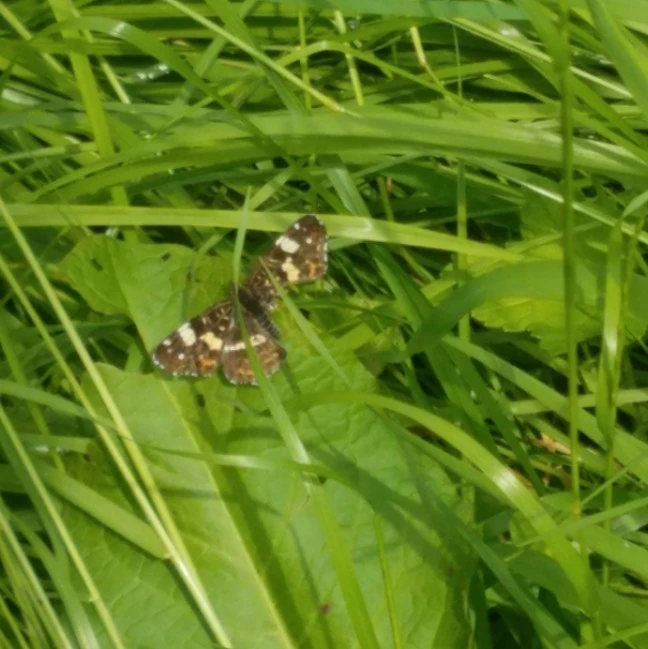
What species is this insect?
Araschnia levana
